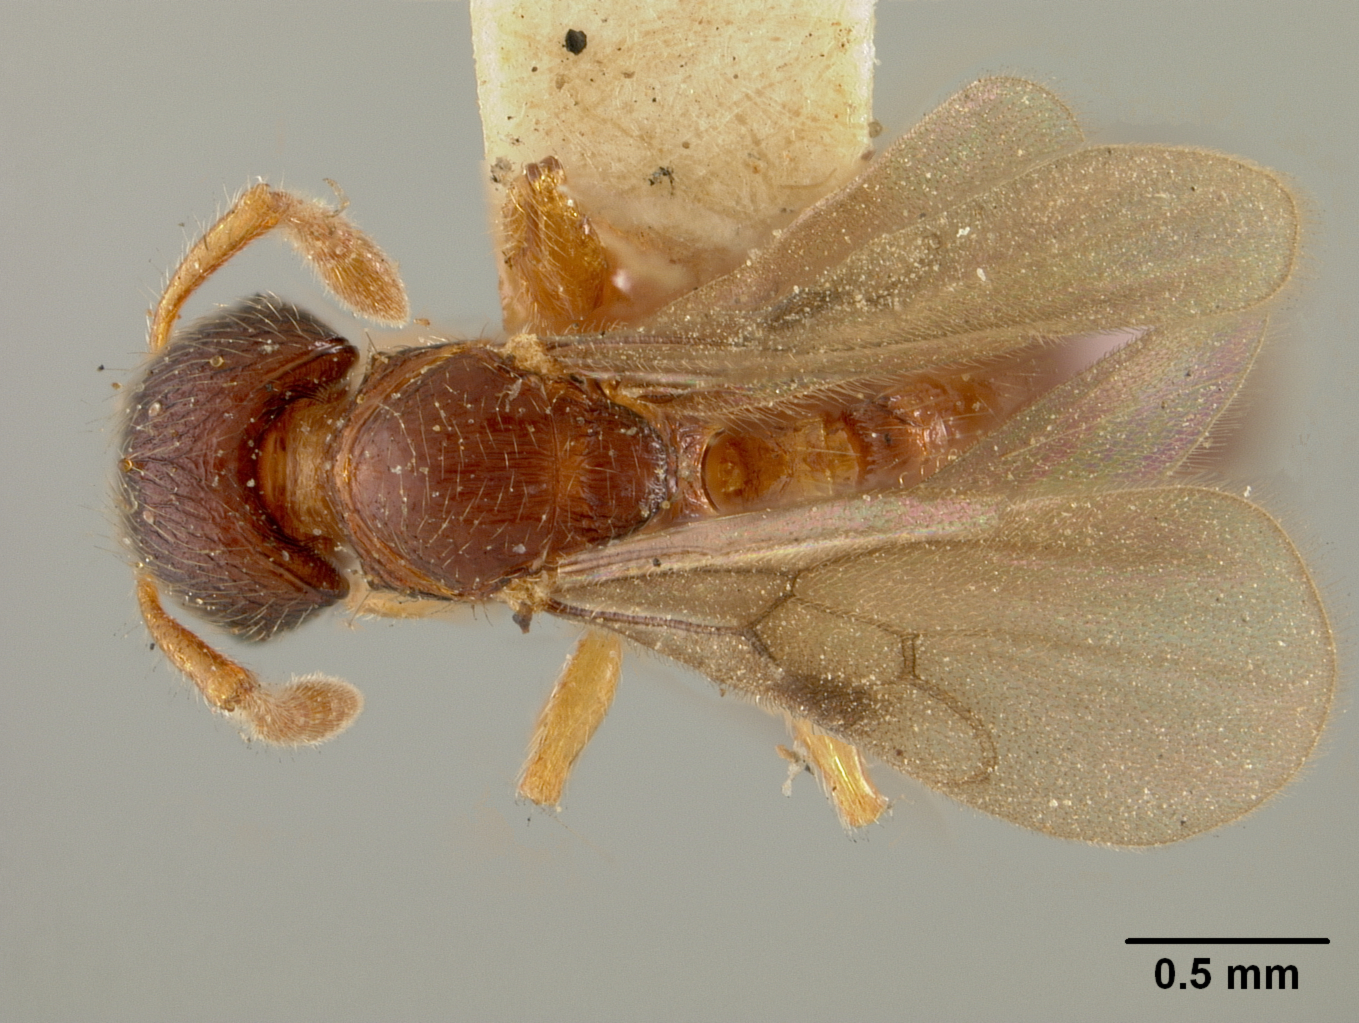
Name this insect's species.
Myrmecina latreillei
